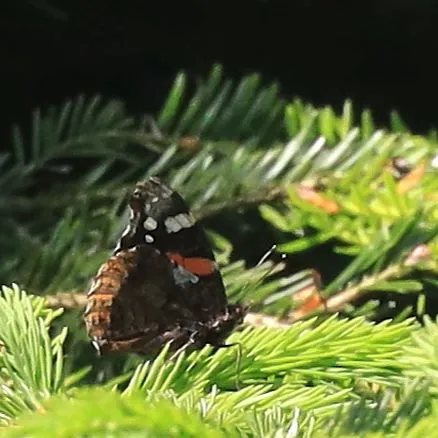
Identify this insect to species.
Vanessa atalanta
